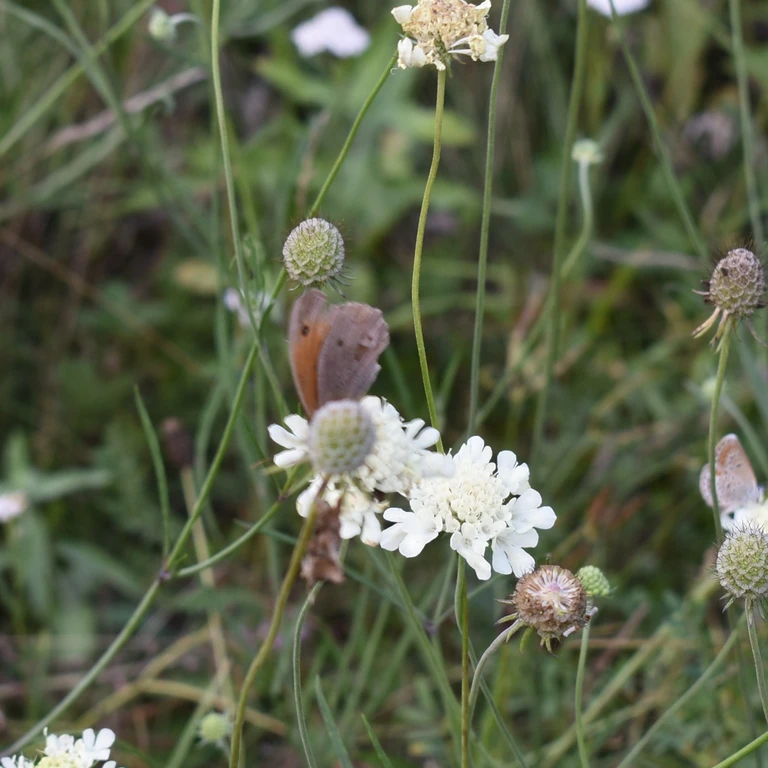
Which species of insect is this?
Maniola jurtina
